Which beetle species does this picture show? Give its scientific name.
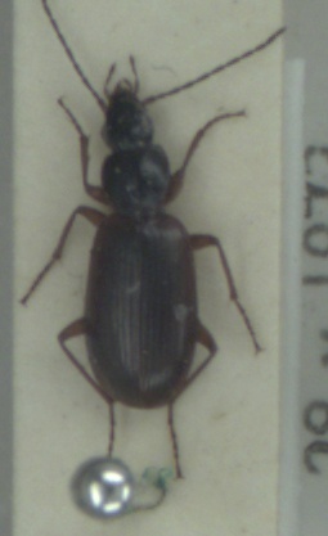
Agonum thoreyi
